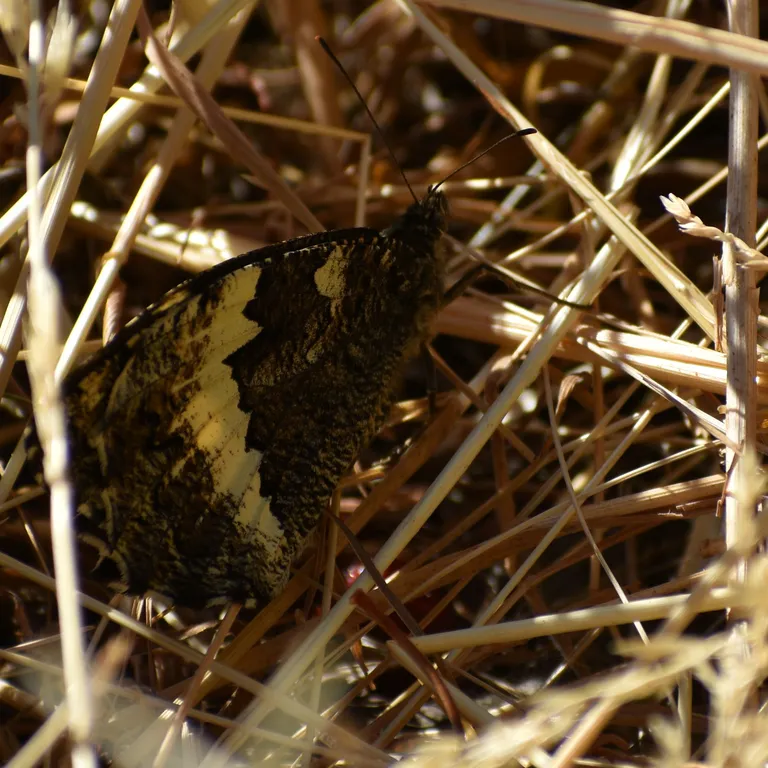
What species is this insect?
Brintesia circe
